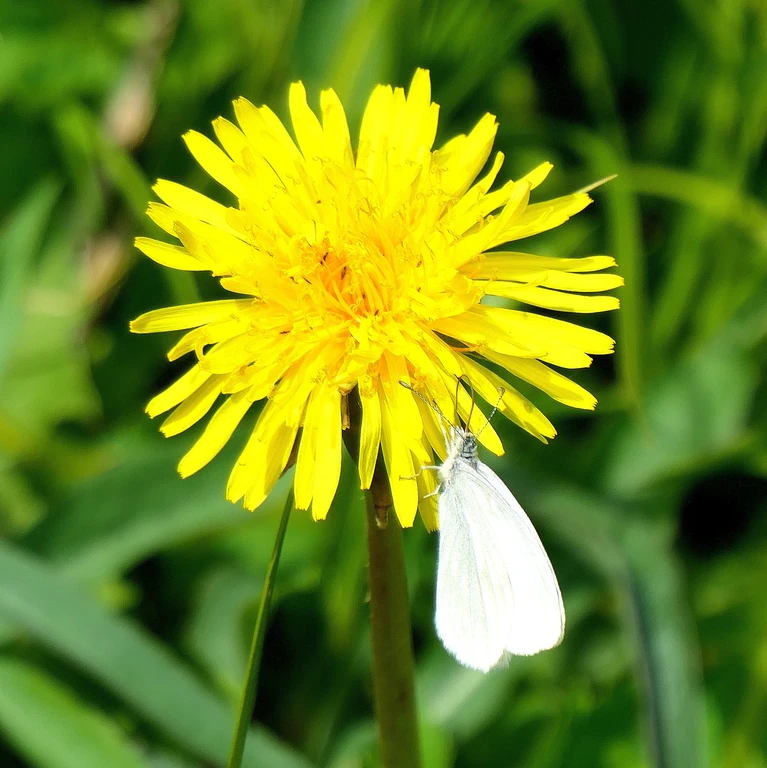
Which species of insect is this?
Leptidea sinapis/juvernica
